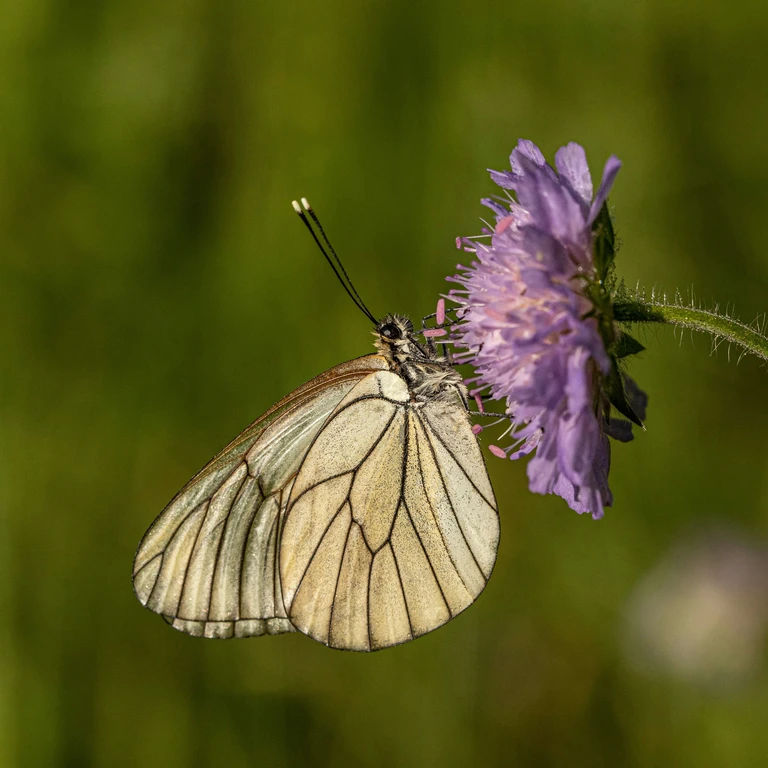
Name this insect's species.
Aporia crataegi
